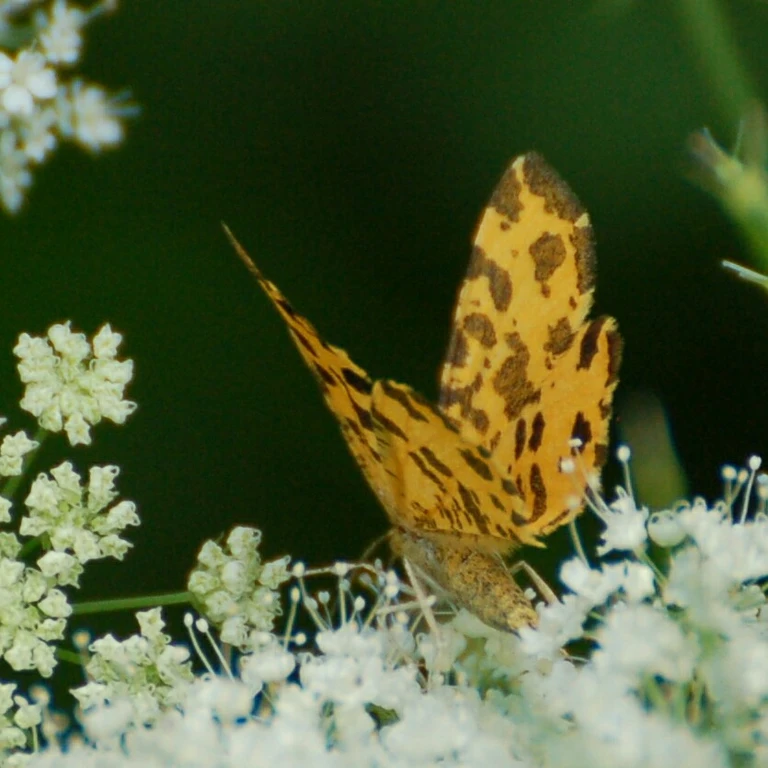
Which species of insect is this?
Pseudopanthera macularia
